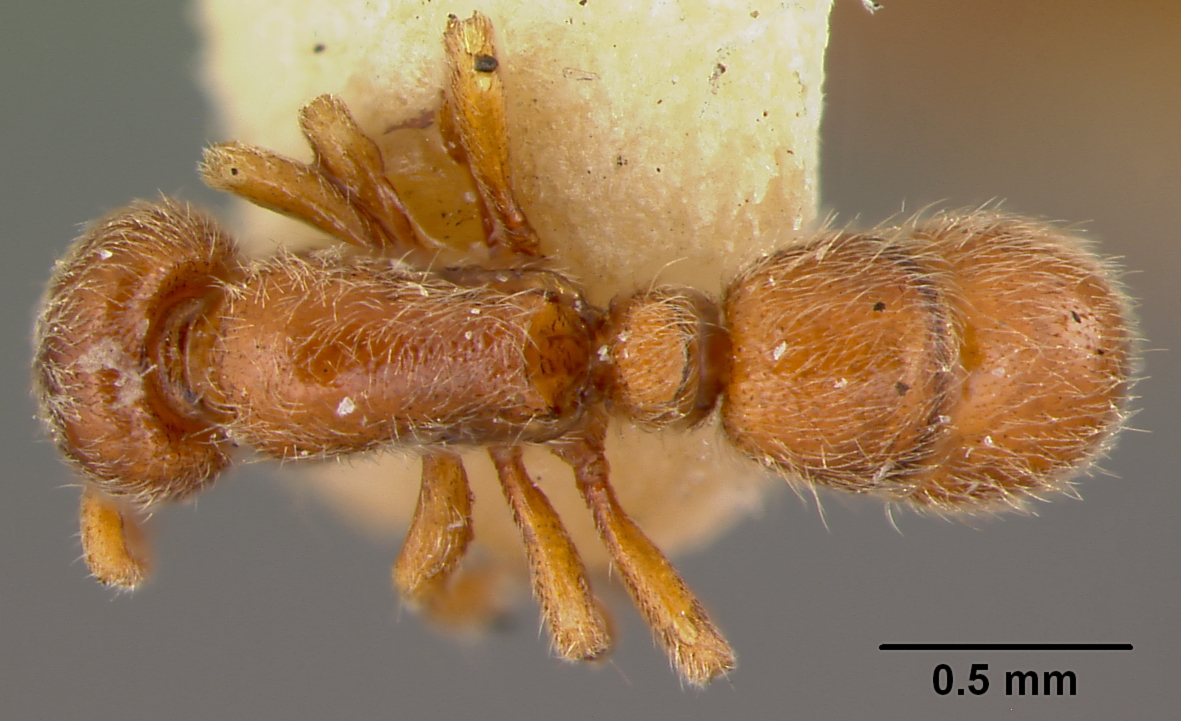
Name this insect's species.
Proceratium mancum
